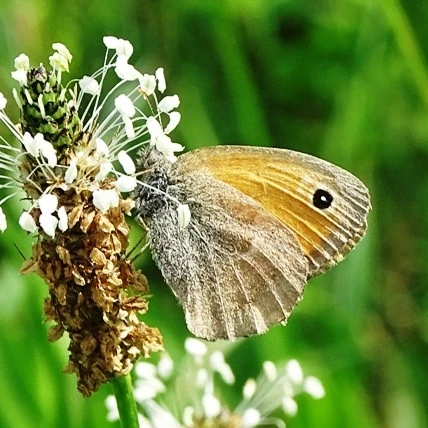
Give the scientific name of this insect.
Coenonympha pamphilus
